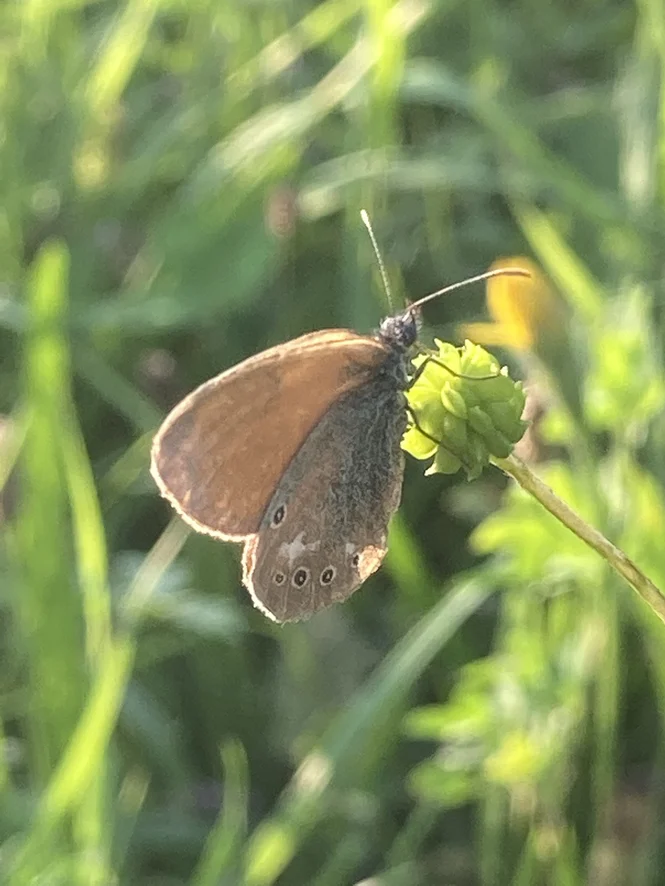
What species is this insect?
Coenonympha glycerion (also Coenonympha iphis)
